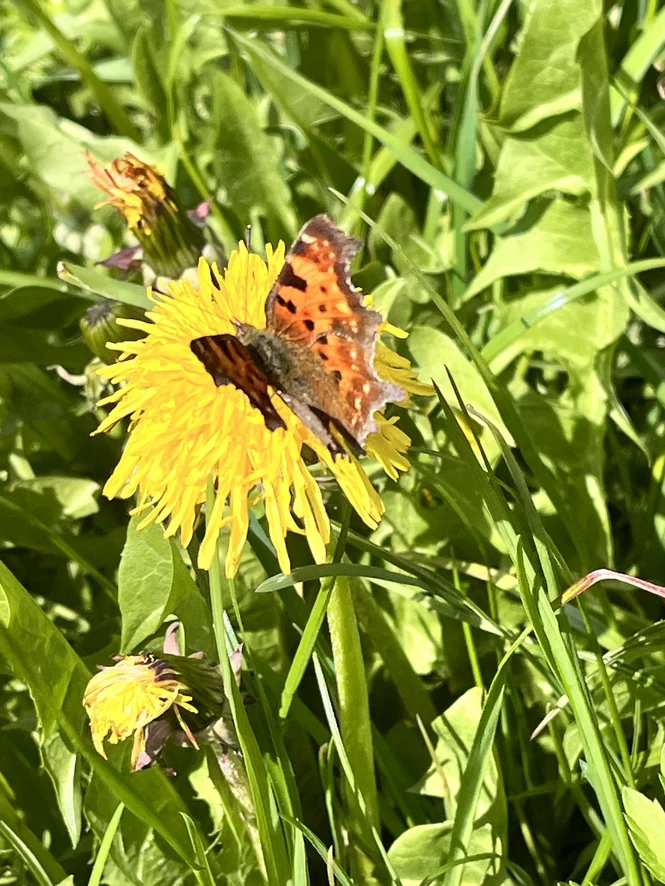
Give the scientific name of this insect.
Polygonia c-album
